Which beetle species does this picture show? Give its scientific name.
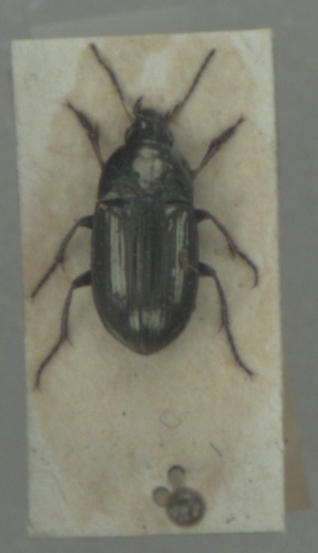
Amara aenea
